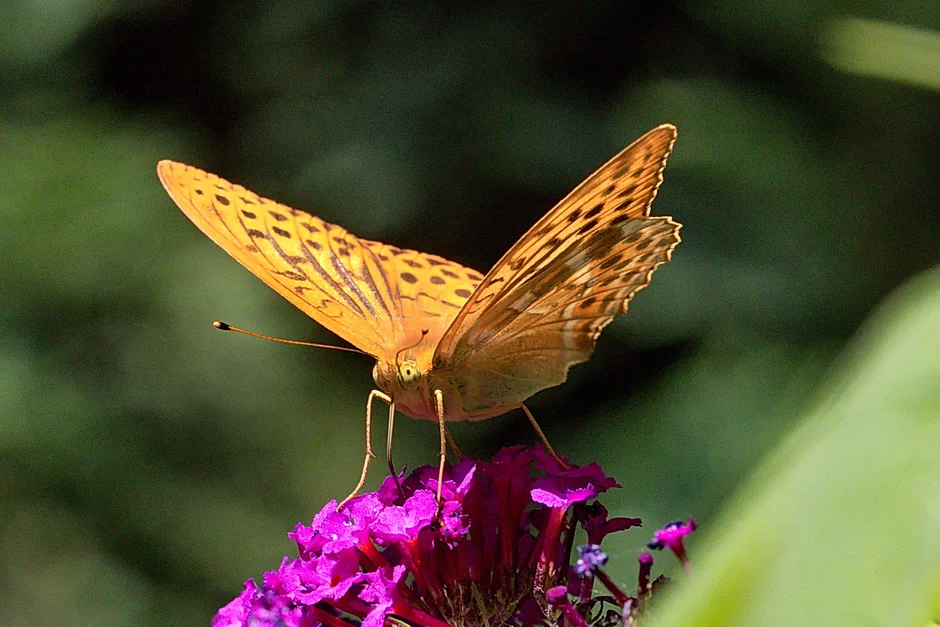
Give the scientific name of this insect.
Argynnis paphia
